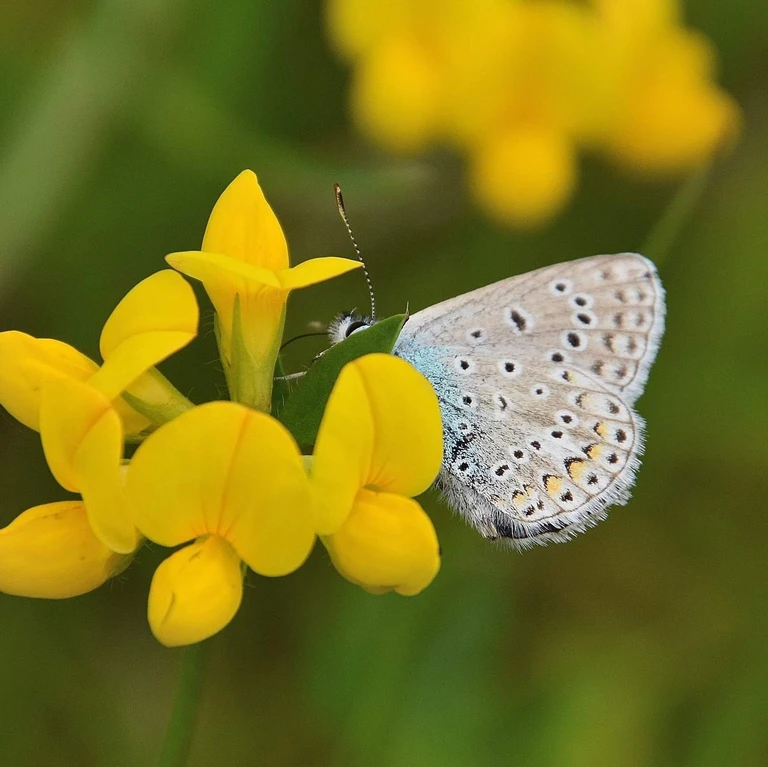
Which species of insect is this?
Polyommatus icarus
